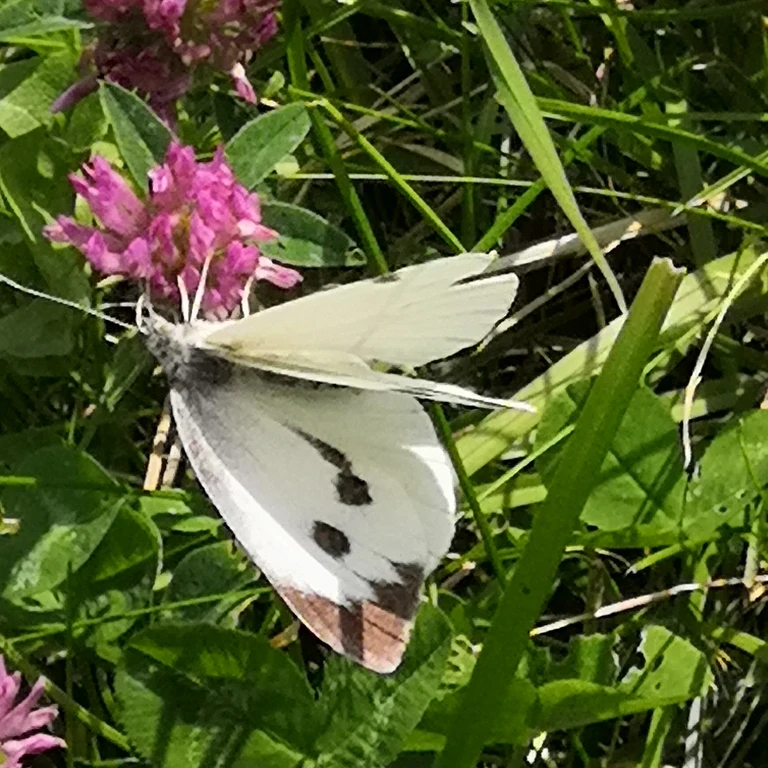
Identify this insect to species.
Pieris brassicae
